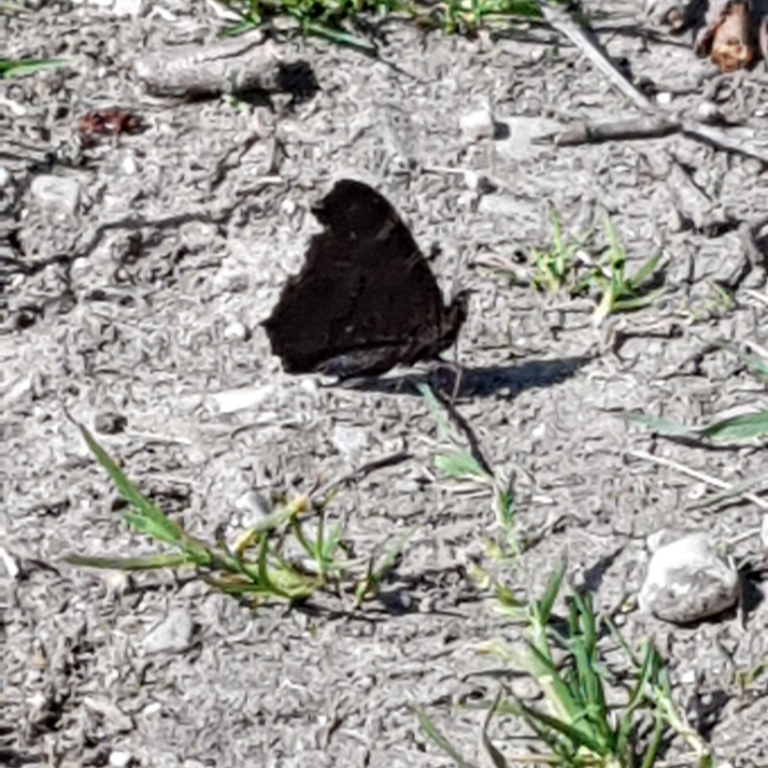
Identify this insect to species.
Aglais io
